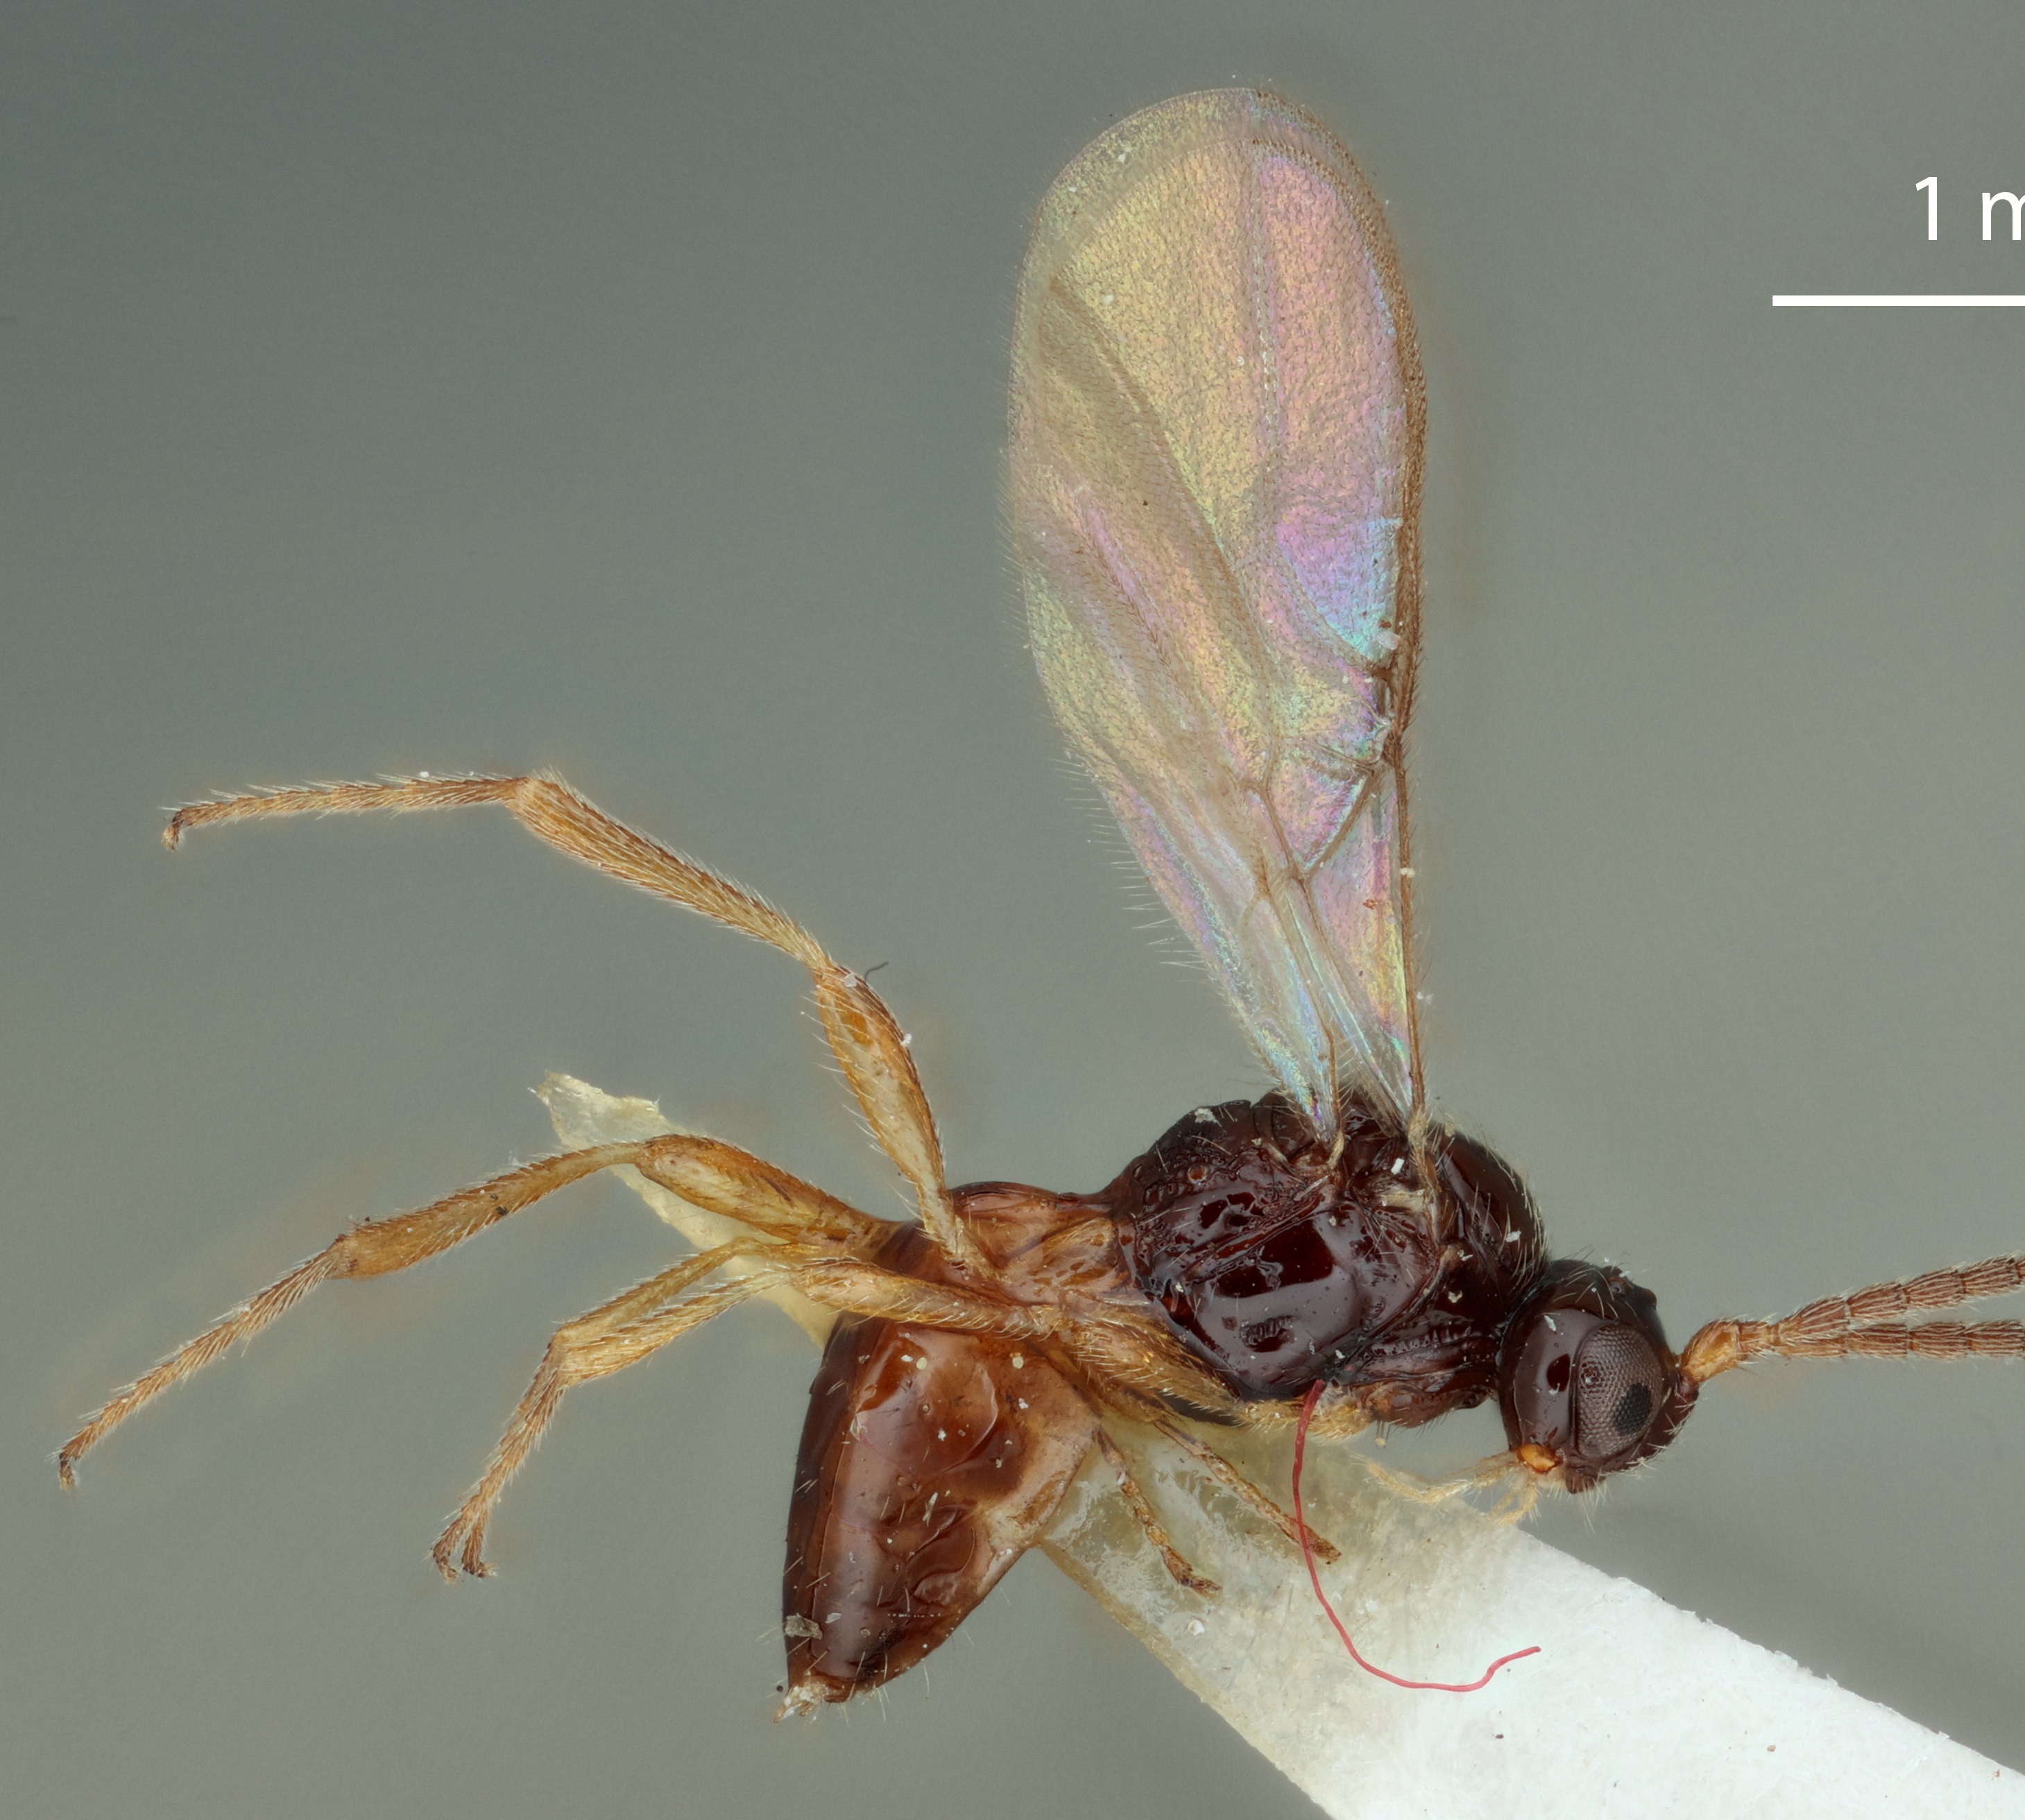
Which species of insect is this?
Synaldis difficilis
